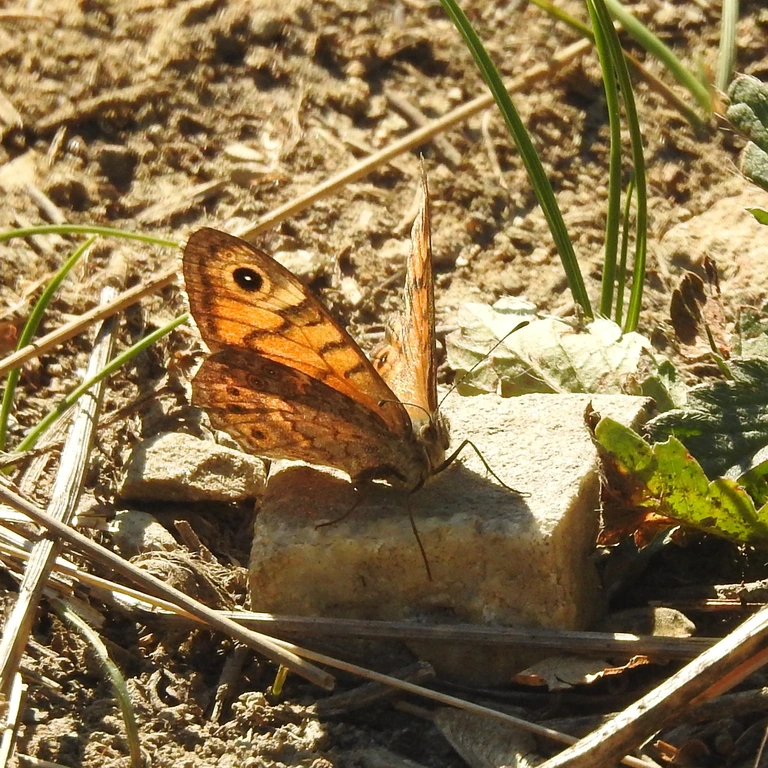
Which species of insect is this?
Lasiommata megera (also Pararge megera)
